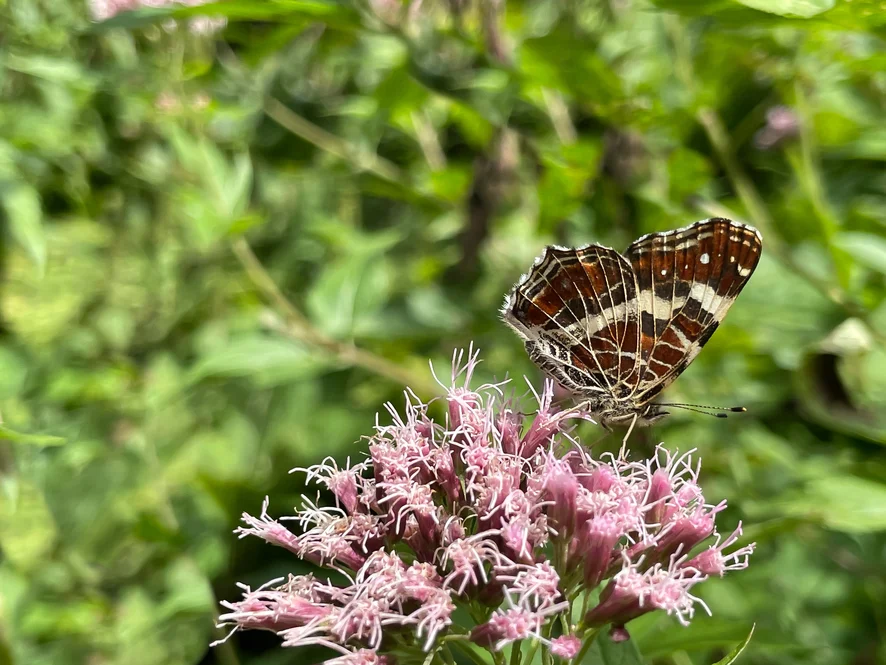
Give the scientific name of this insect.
Araschnia levana
